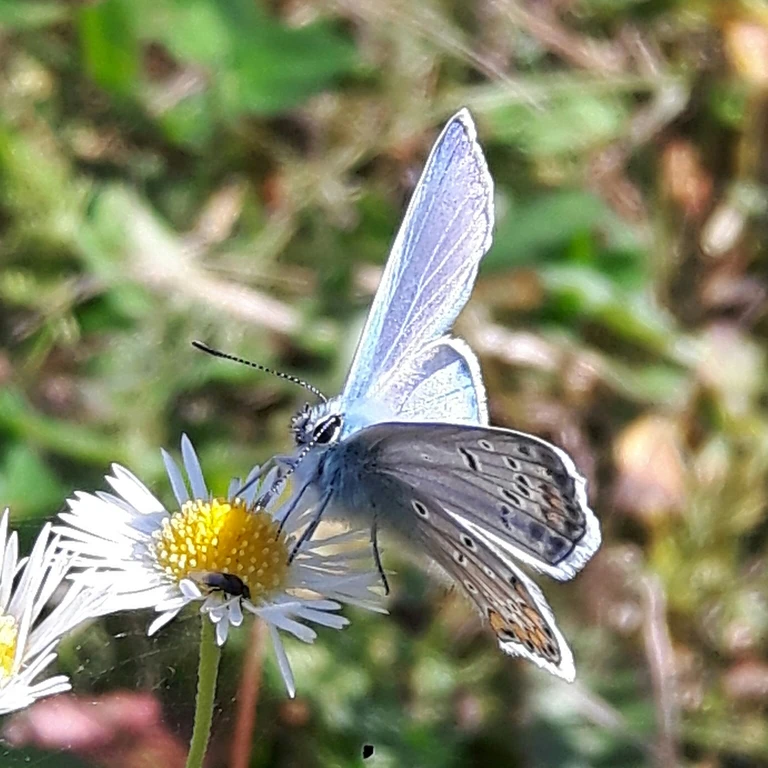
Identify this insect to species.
Polyommatus icarus
